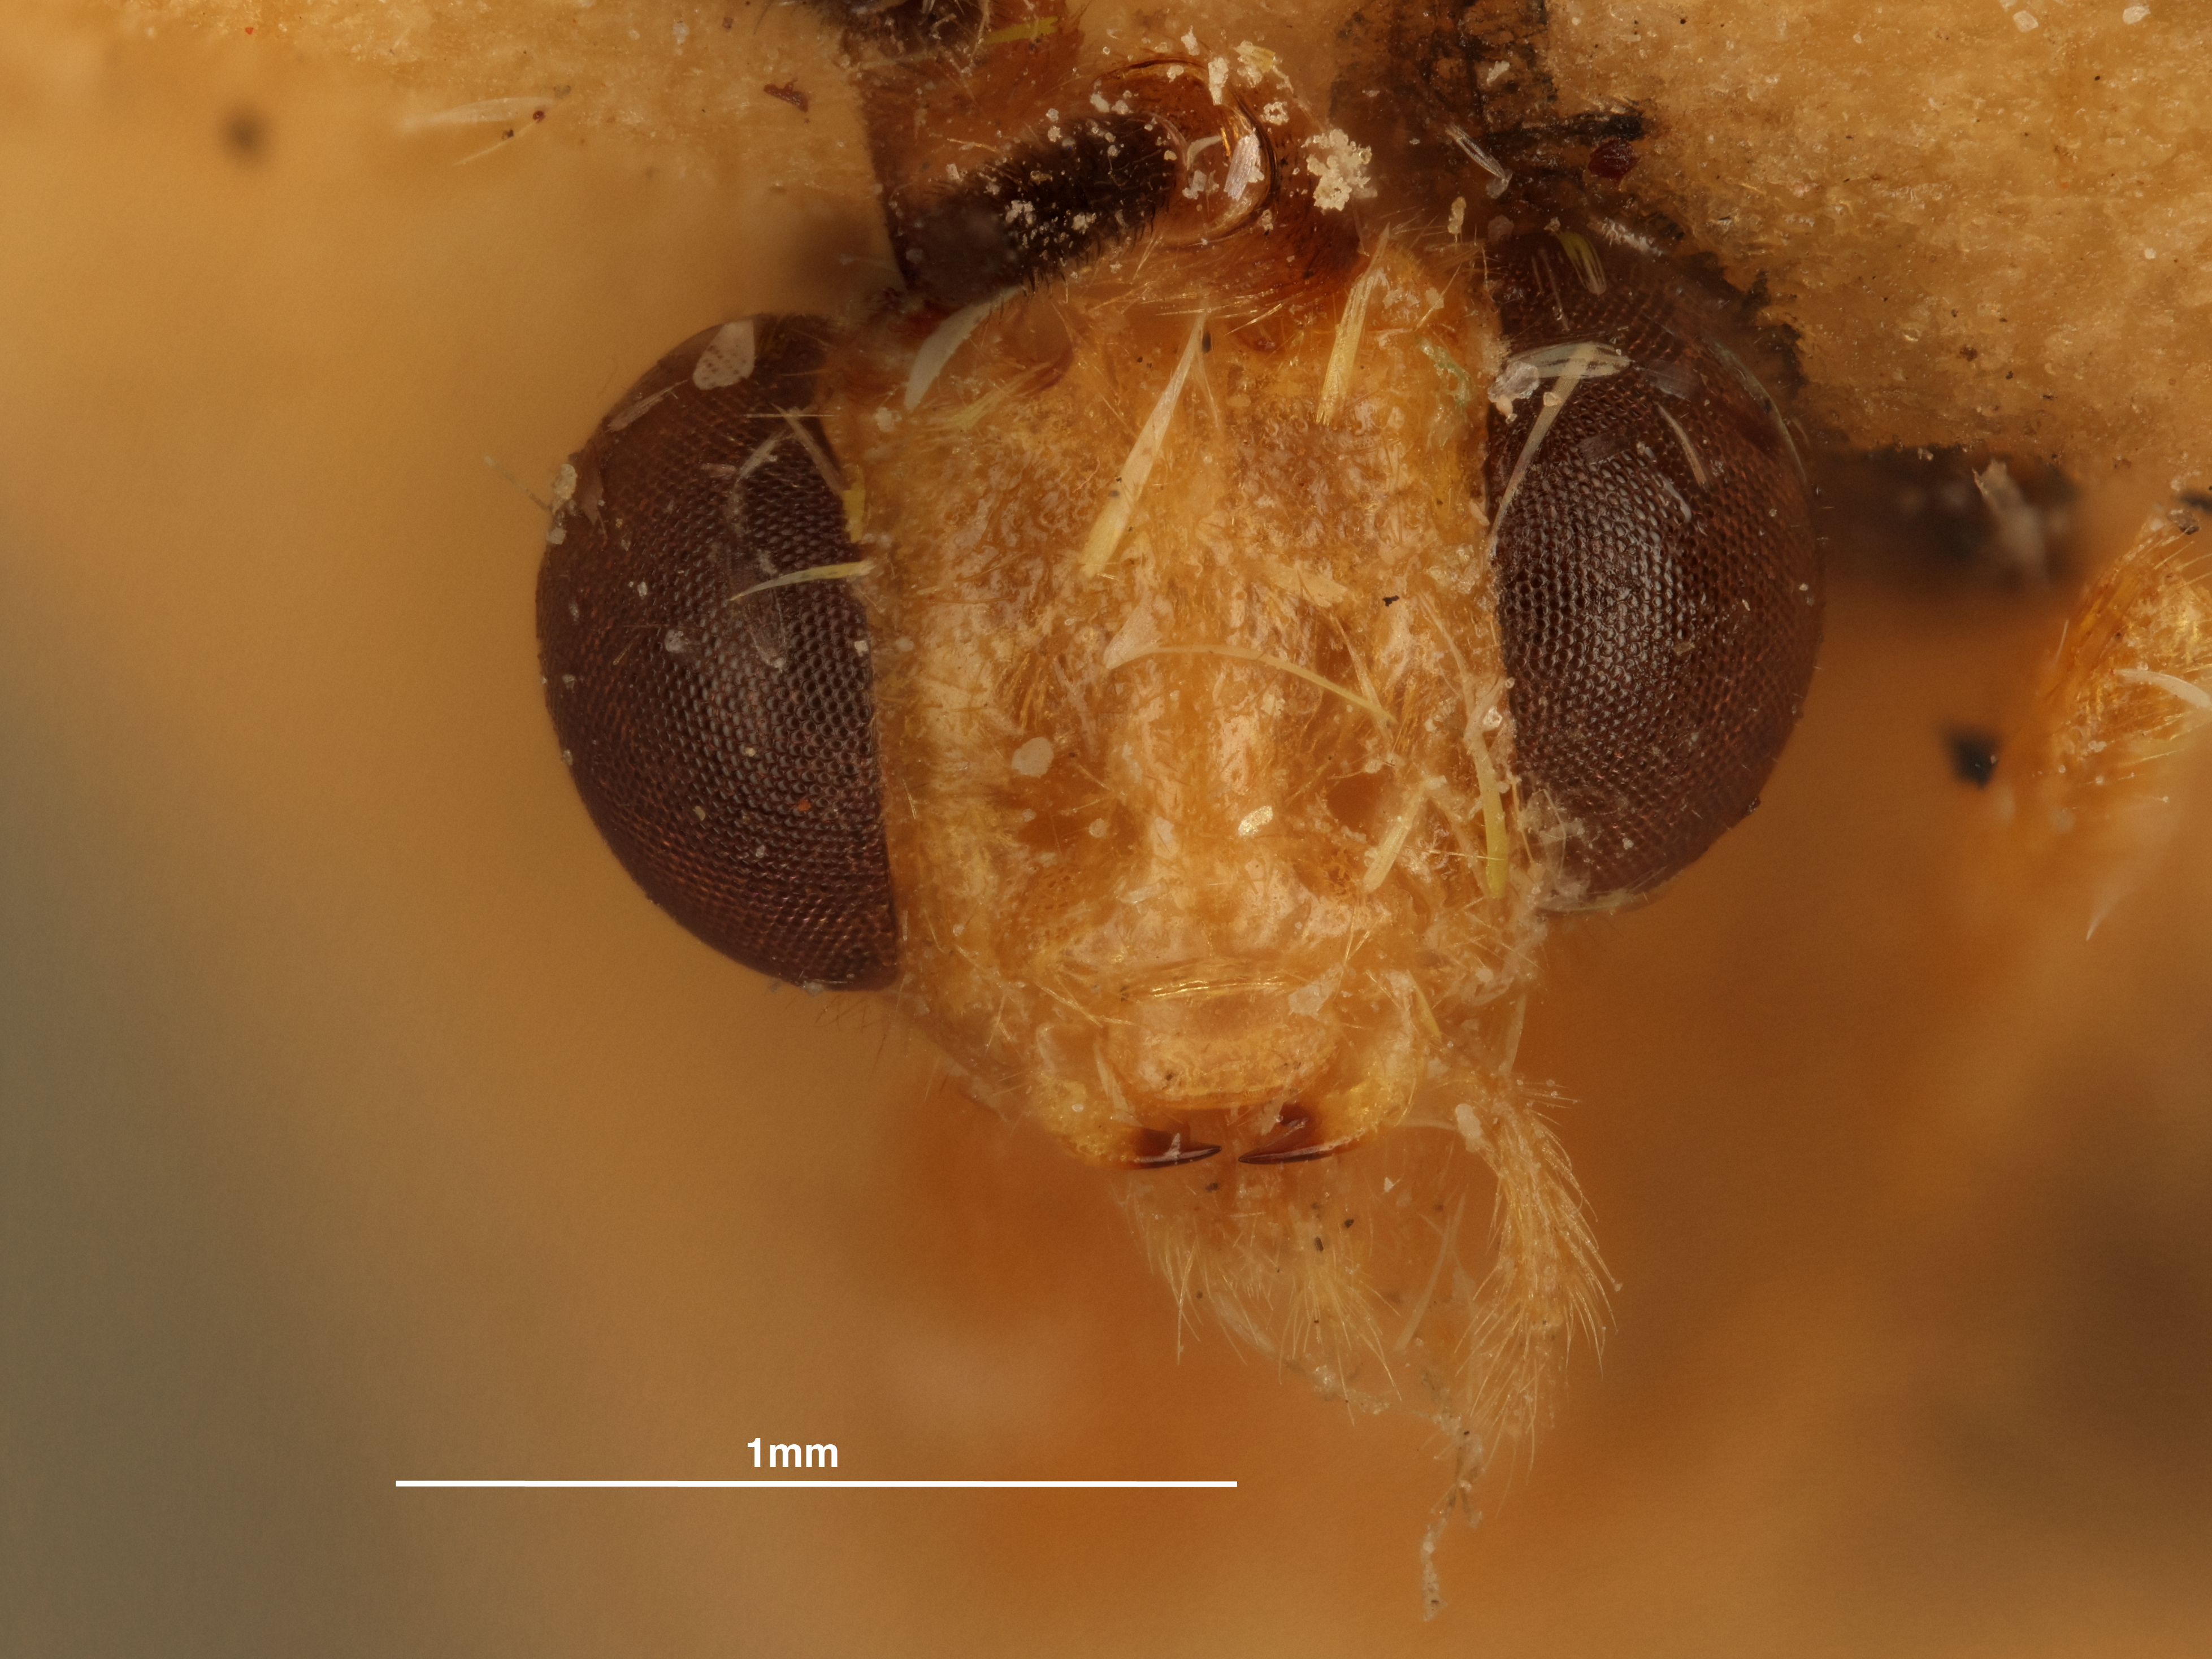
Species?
Zelomorpha angostura
